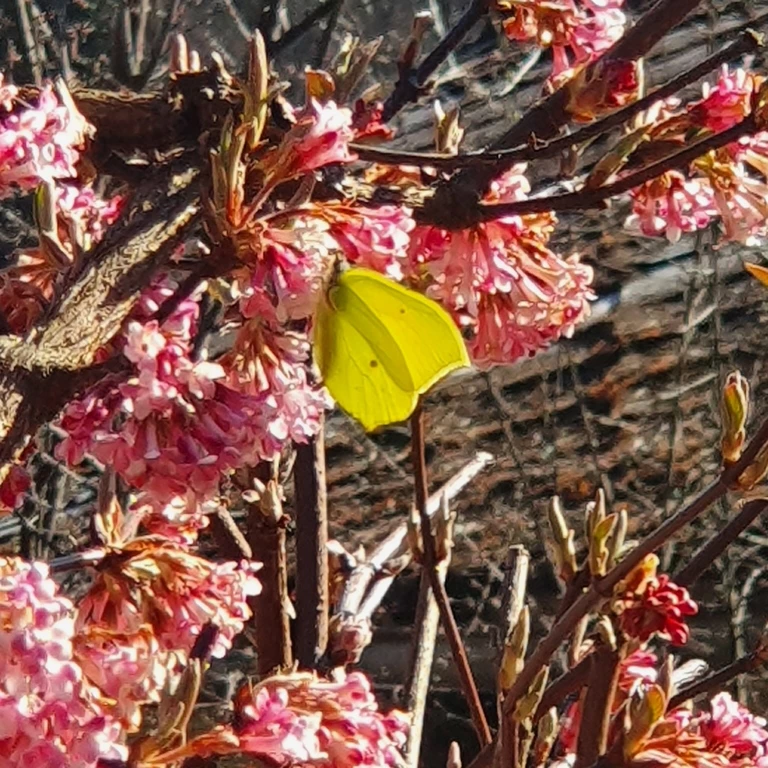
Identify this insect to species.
Gonepteryx rhamni
